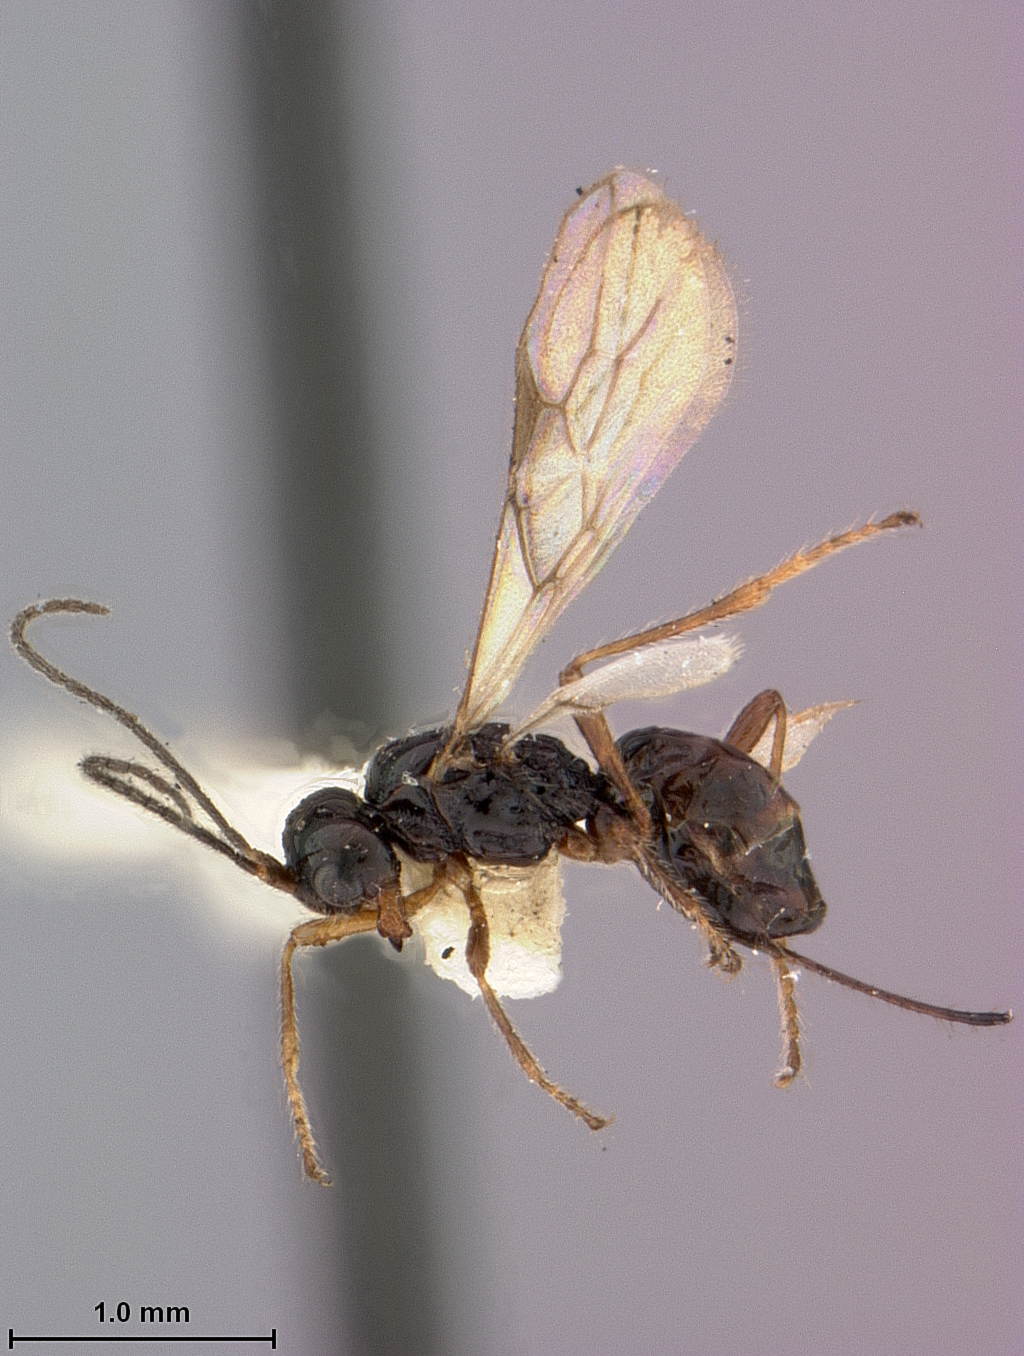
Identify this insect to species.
Phaenocarpa brachyptera
